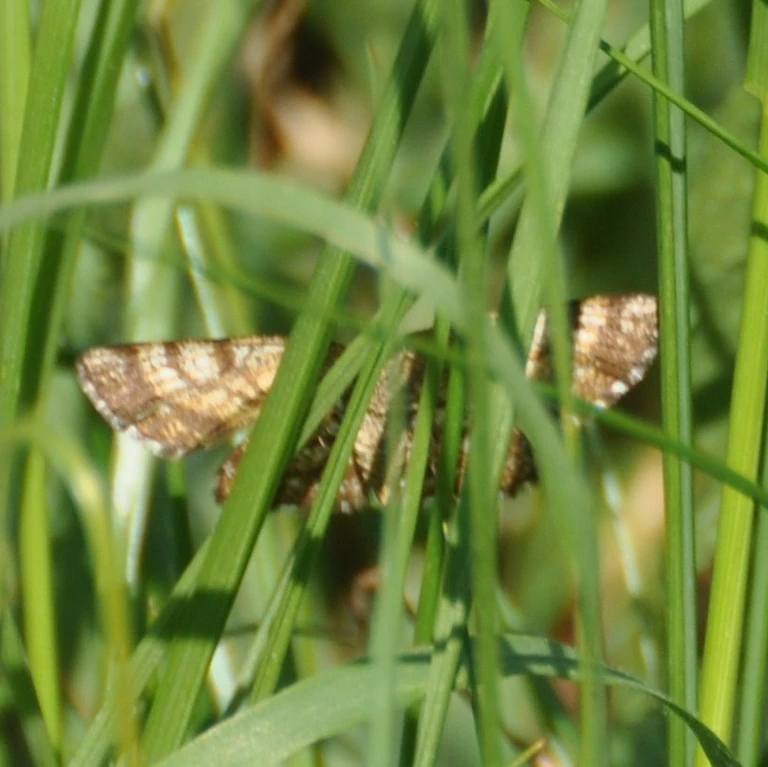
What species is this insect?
Ematurga atomaria
